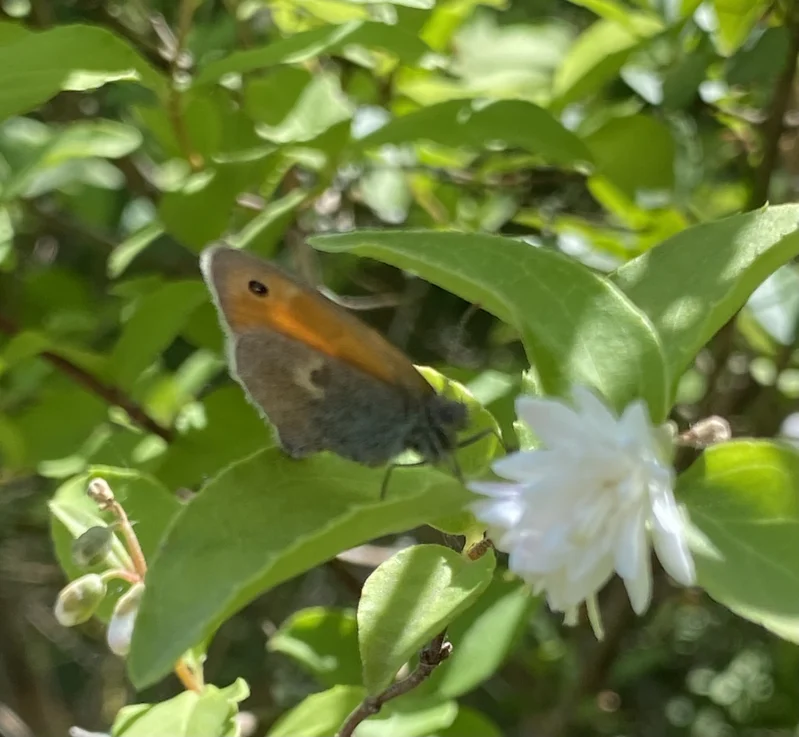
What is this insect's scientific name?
Coenonympha pamphilus
